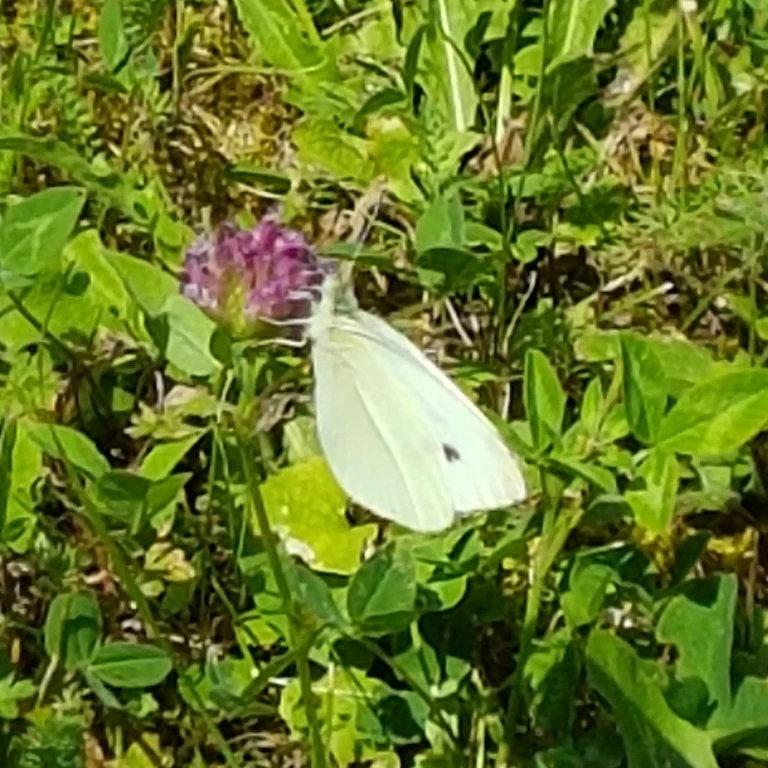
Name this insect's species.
Pieris rapae
